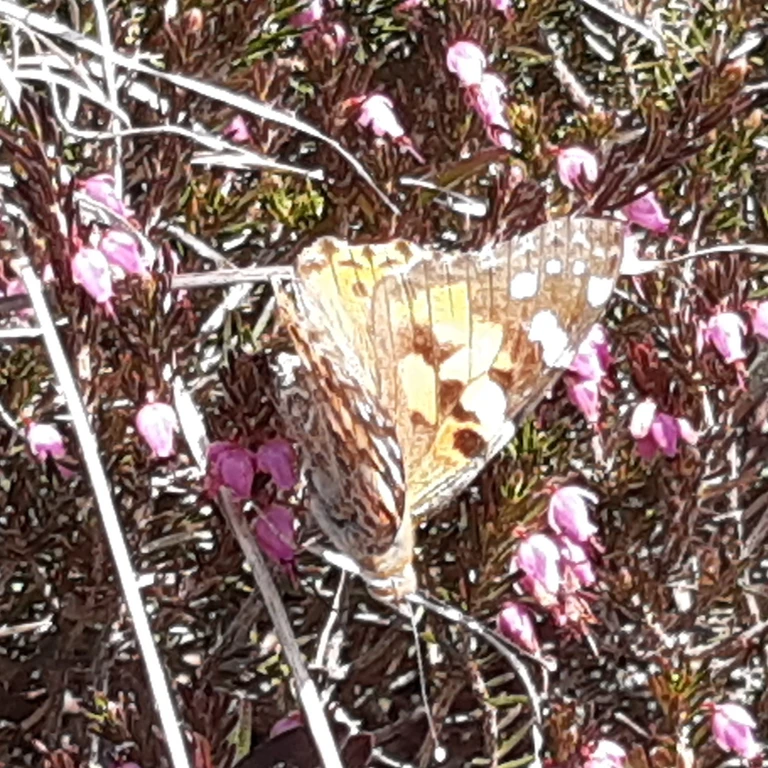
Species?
Vanessa cardui
